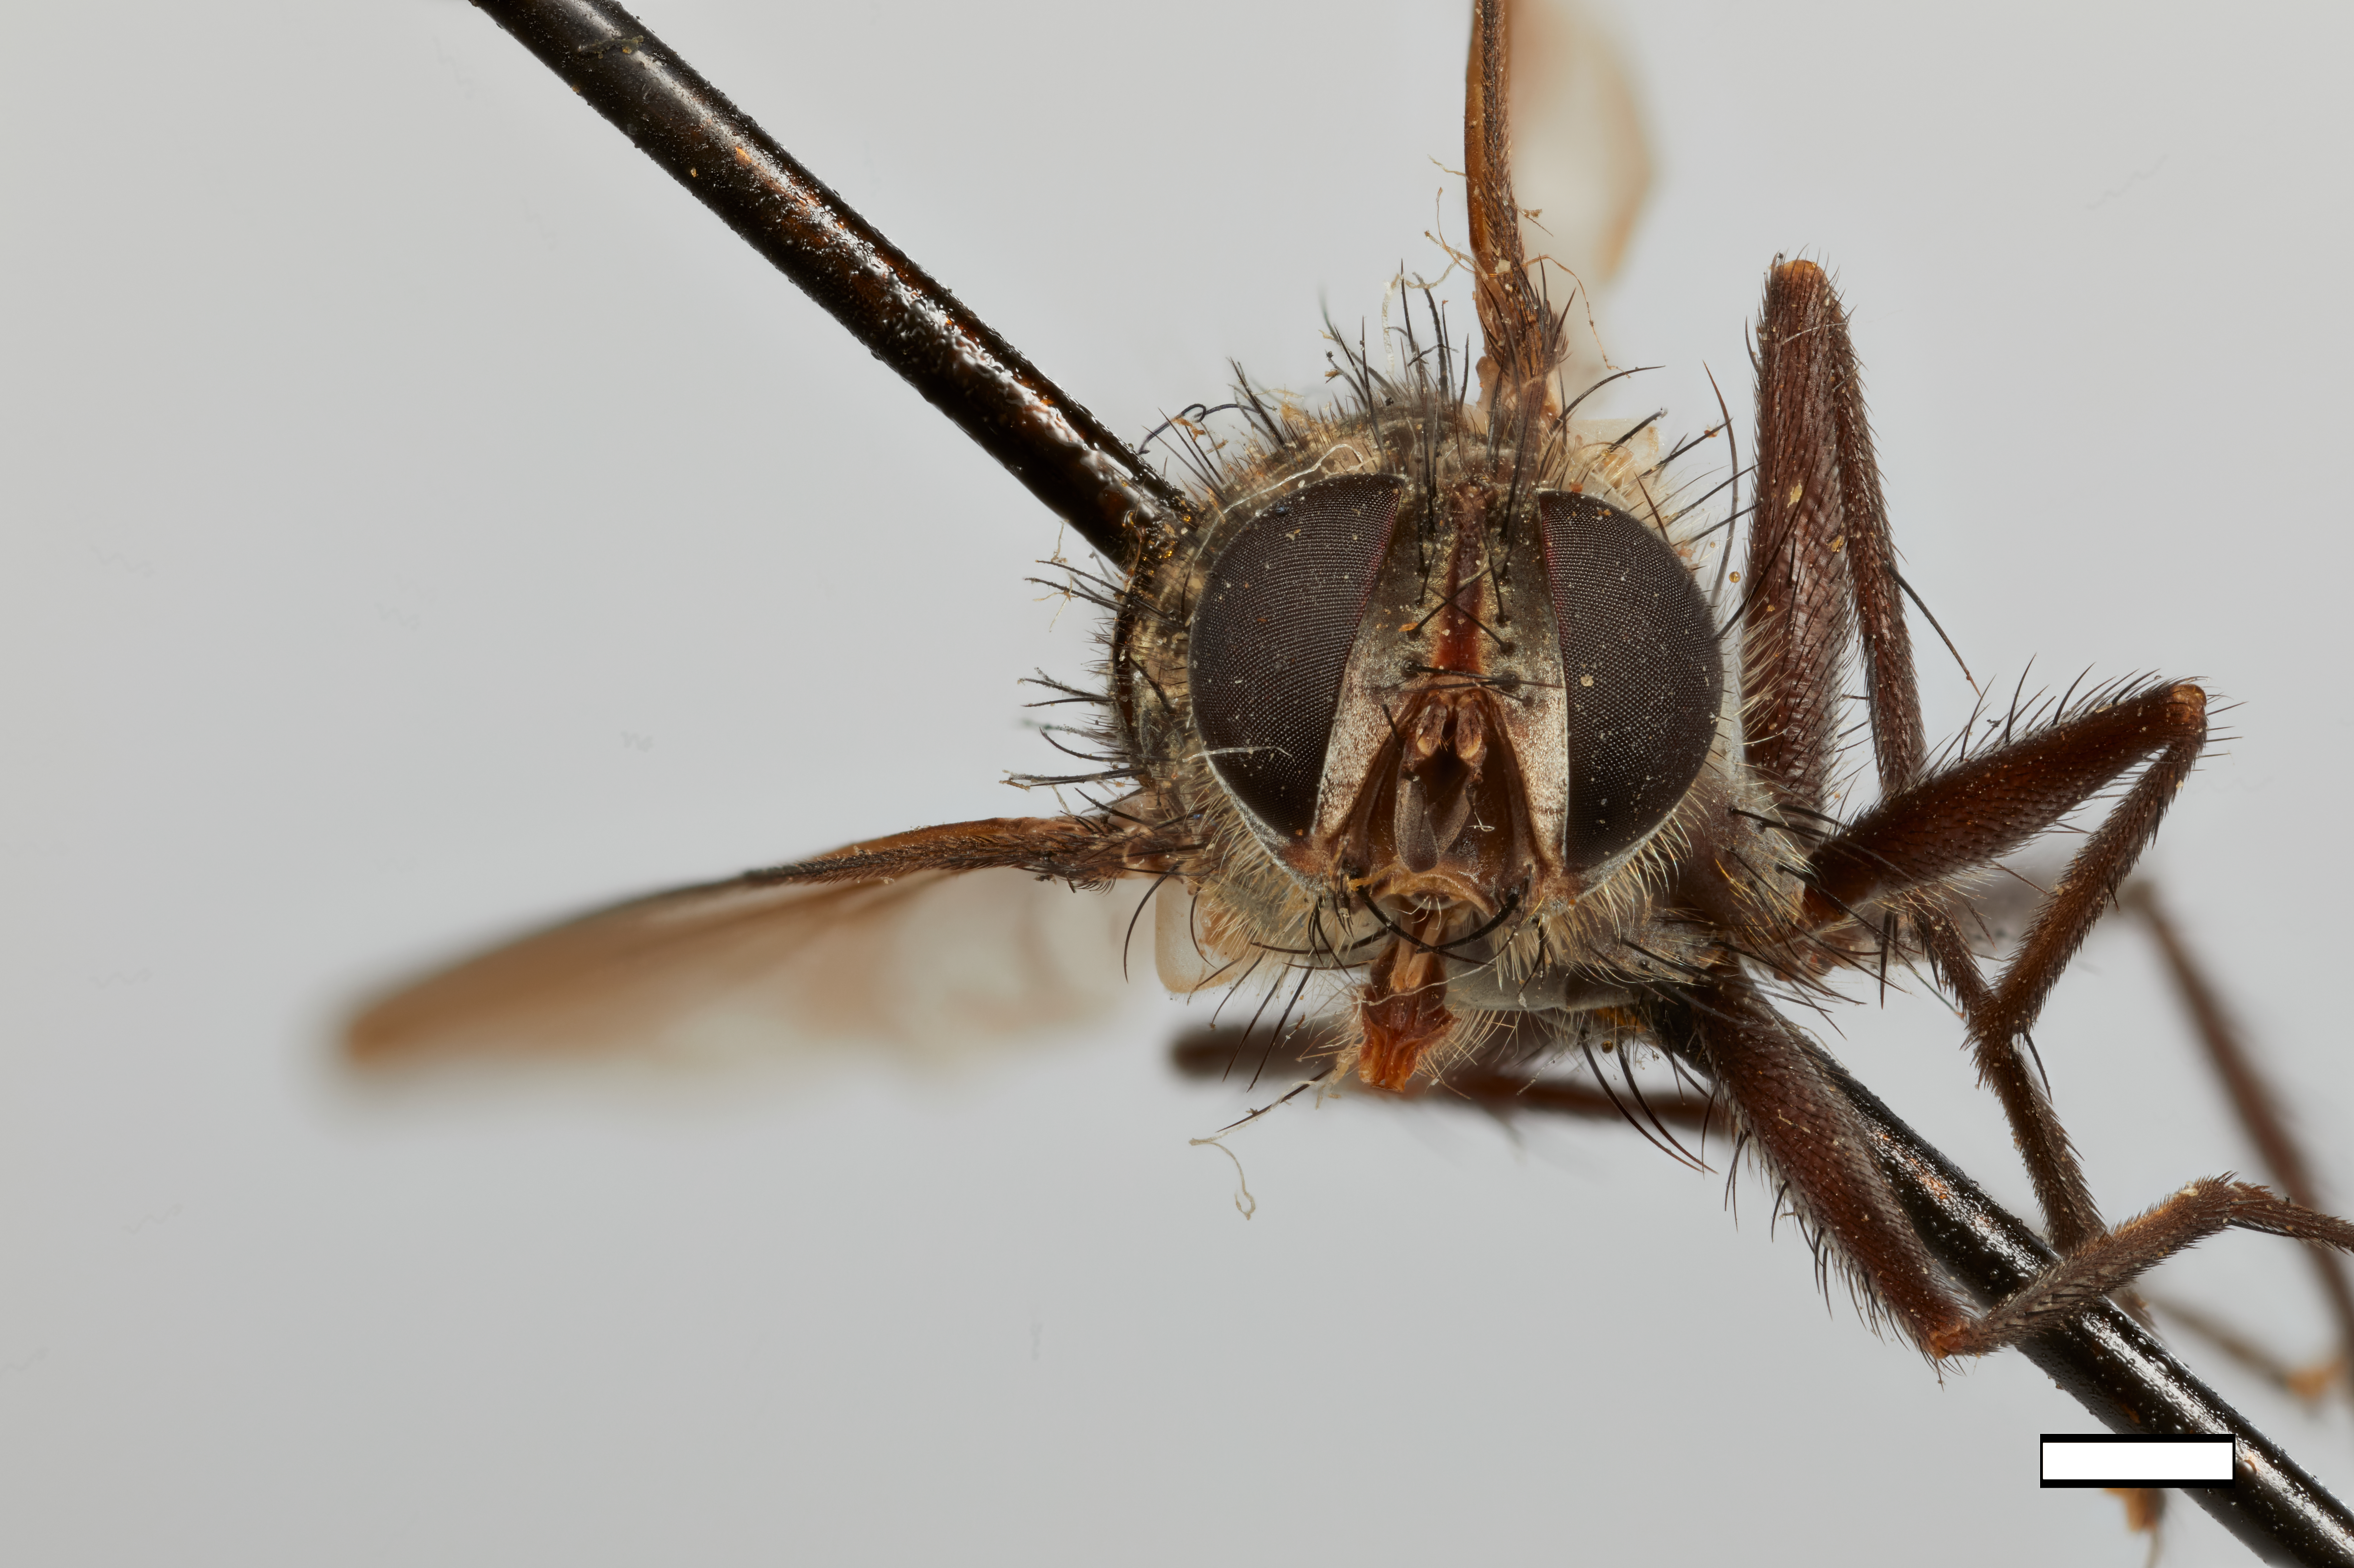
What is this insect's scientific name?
Binghamimyia reclinata
